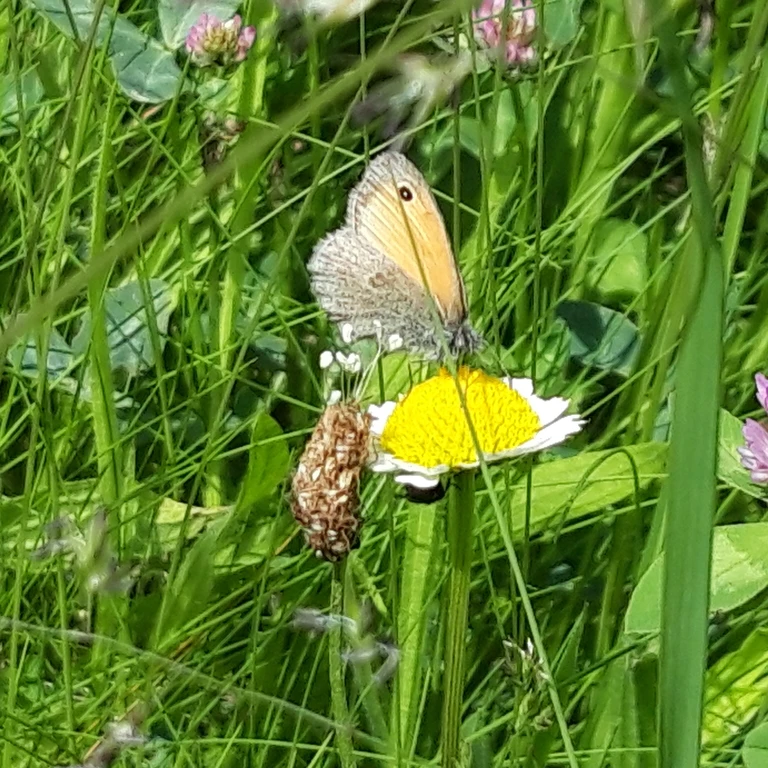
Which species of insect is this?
Coenonympha pamphilus
